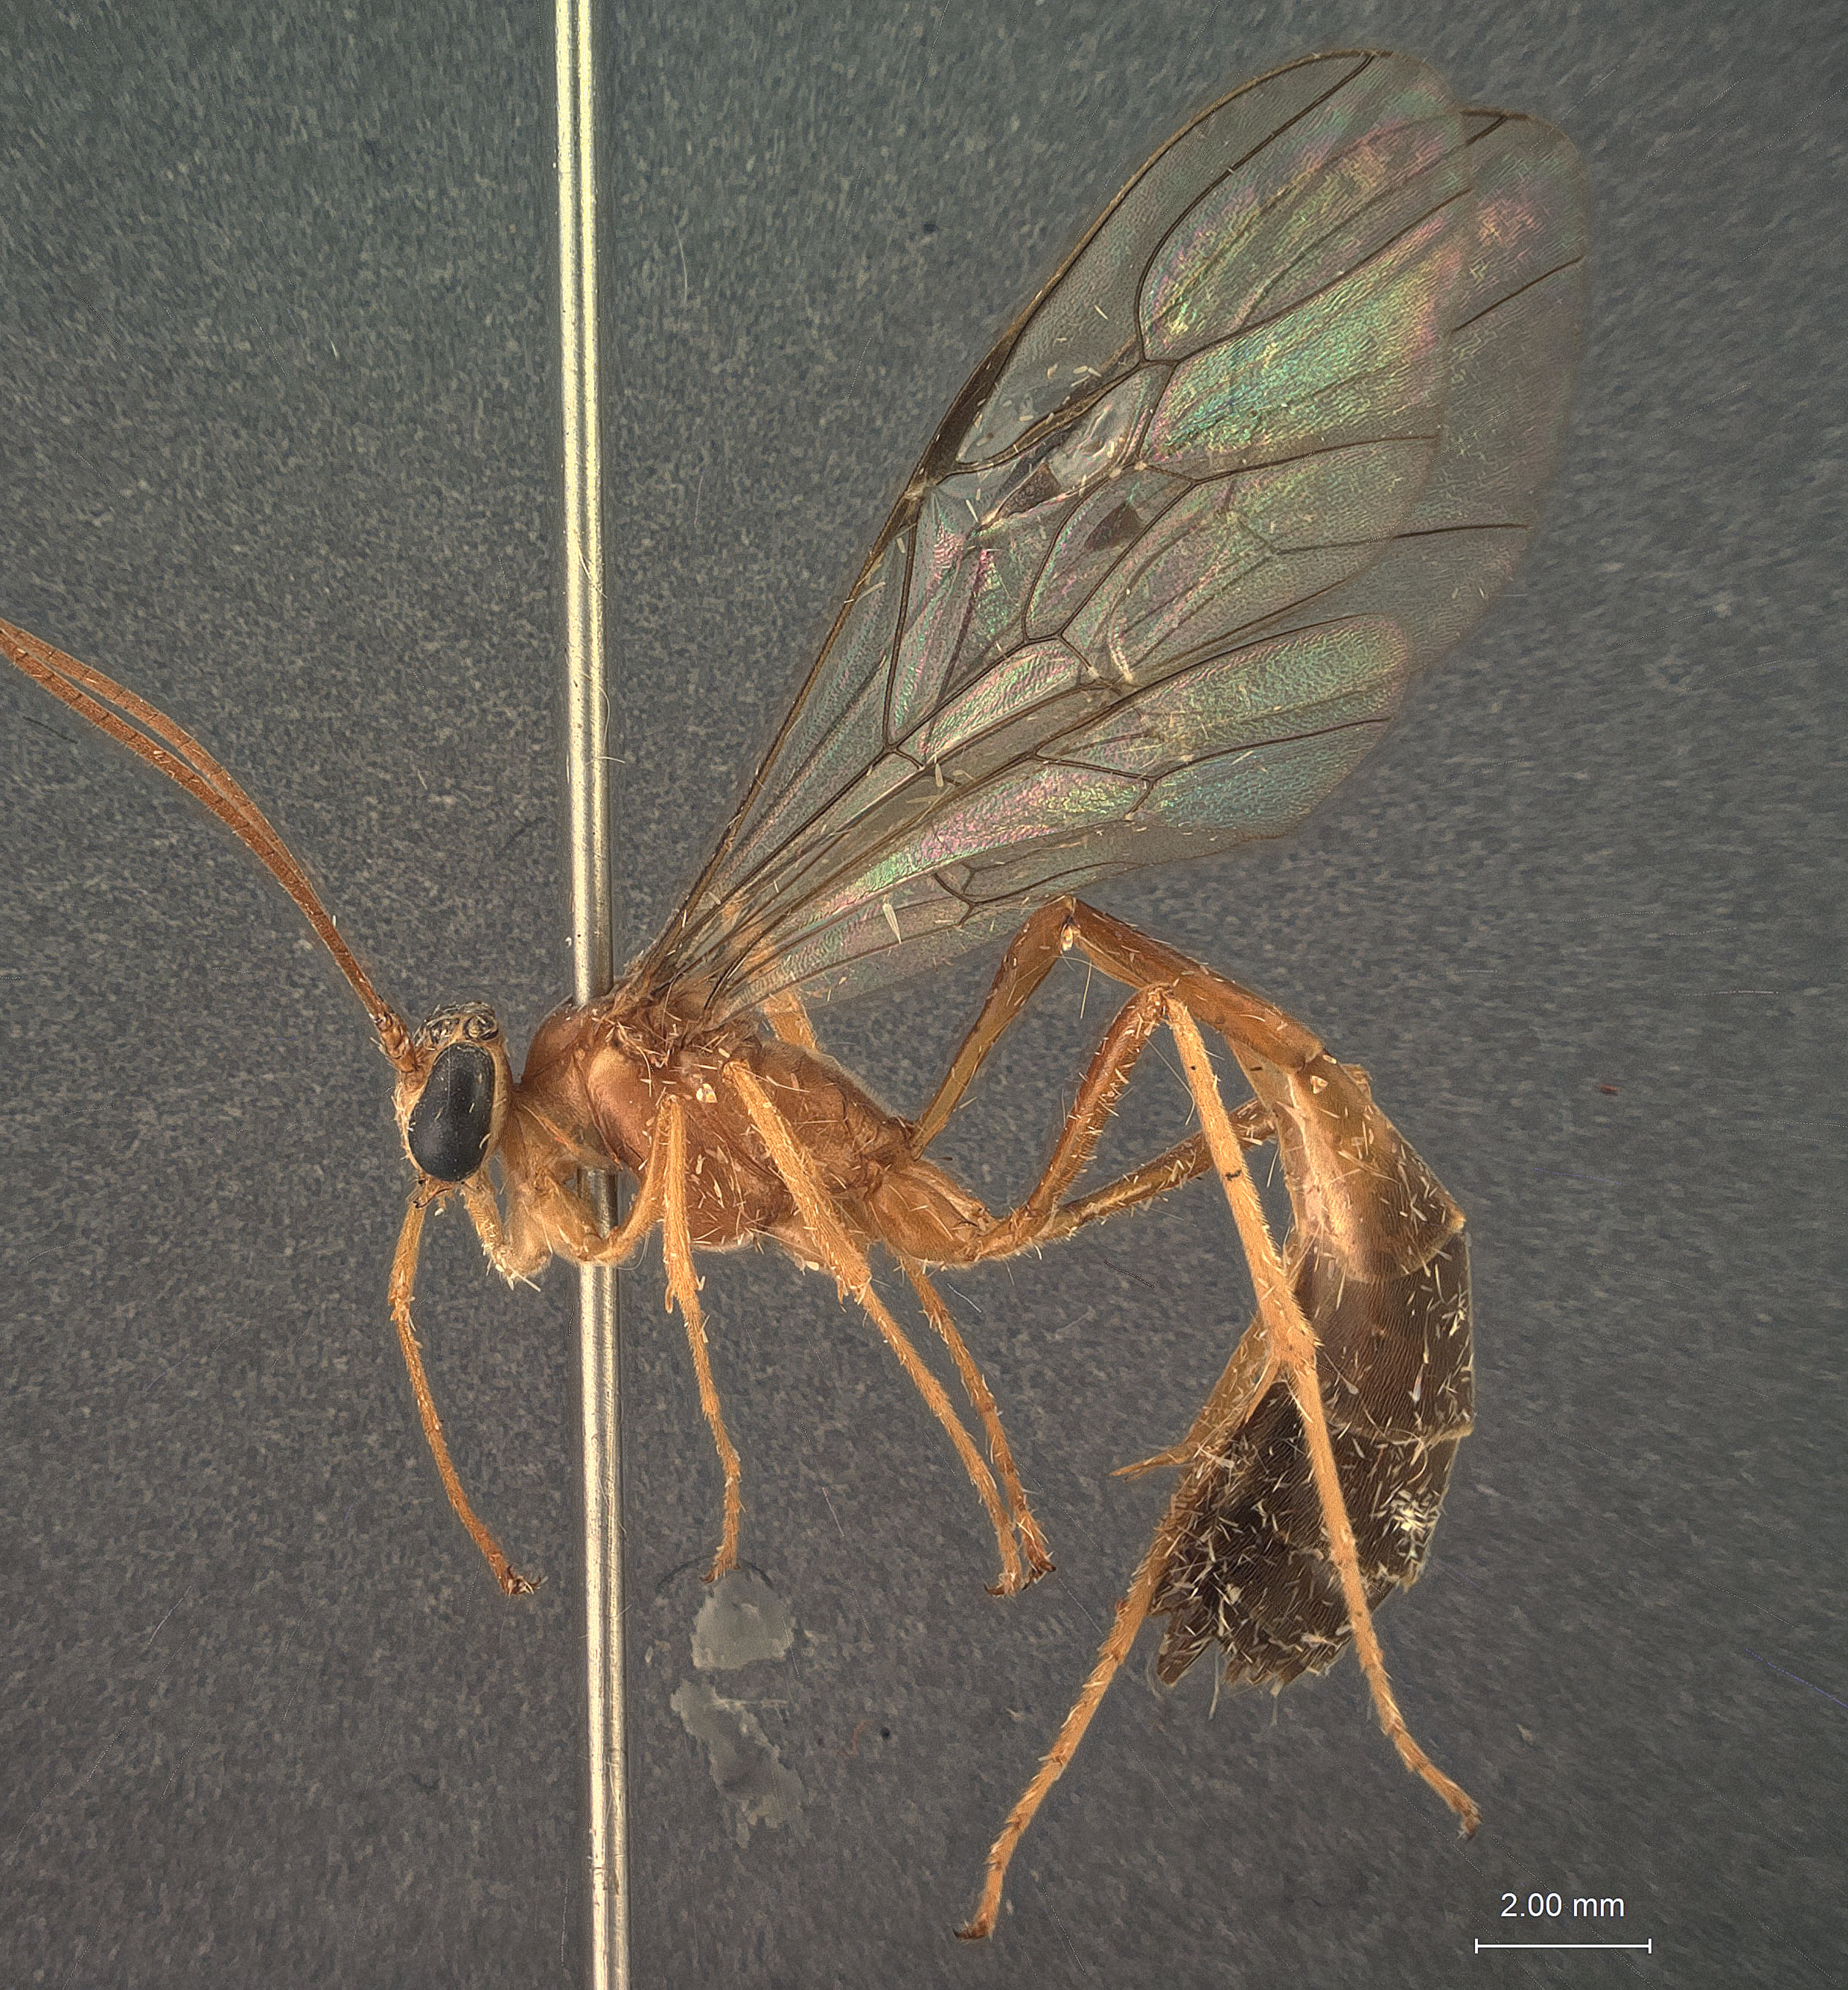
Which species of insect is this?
Enicospilus helena
